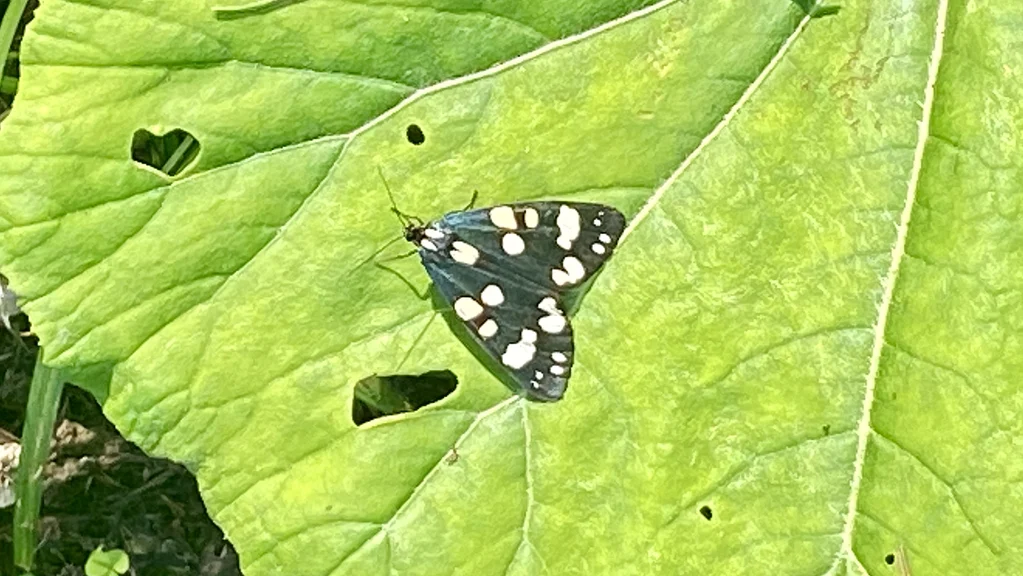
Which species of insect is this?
Callimorpha dominula
